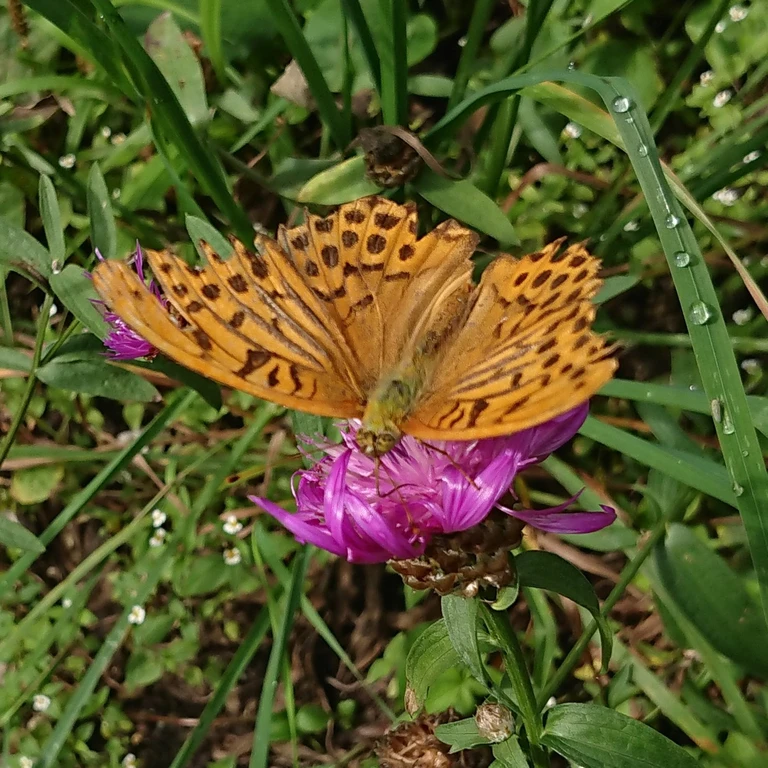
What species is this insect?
Argynnis paphia
